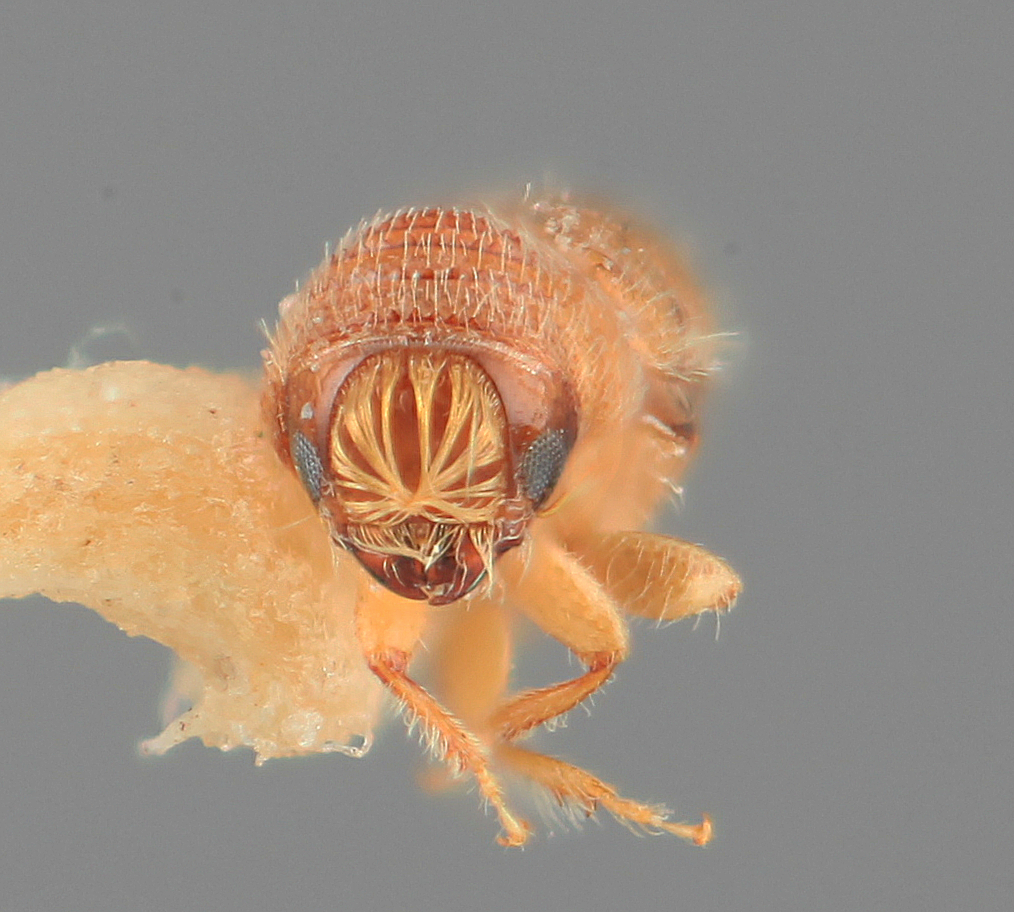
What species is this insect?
Pityophthorus burserae
